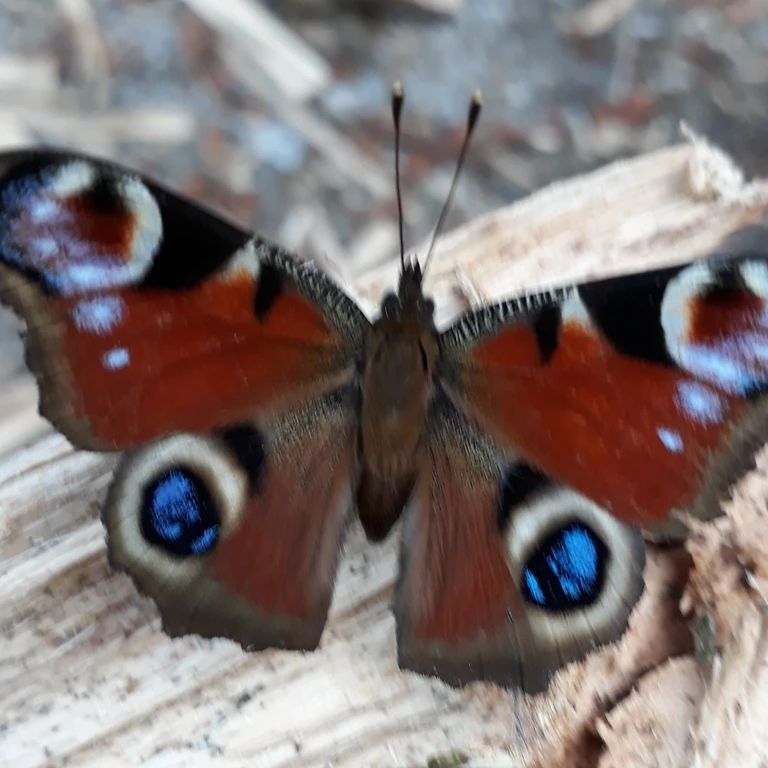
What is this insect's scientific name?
Aglais io
